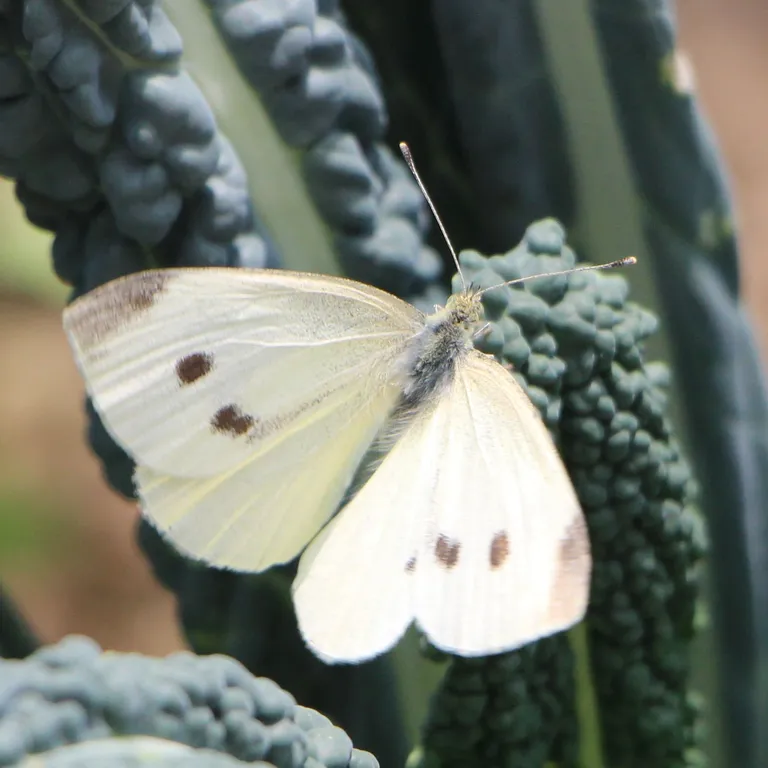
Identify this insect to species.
Pieris rapae
